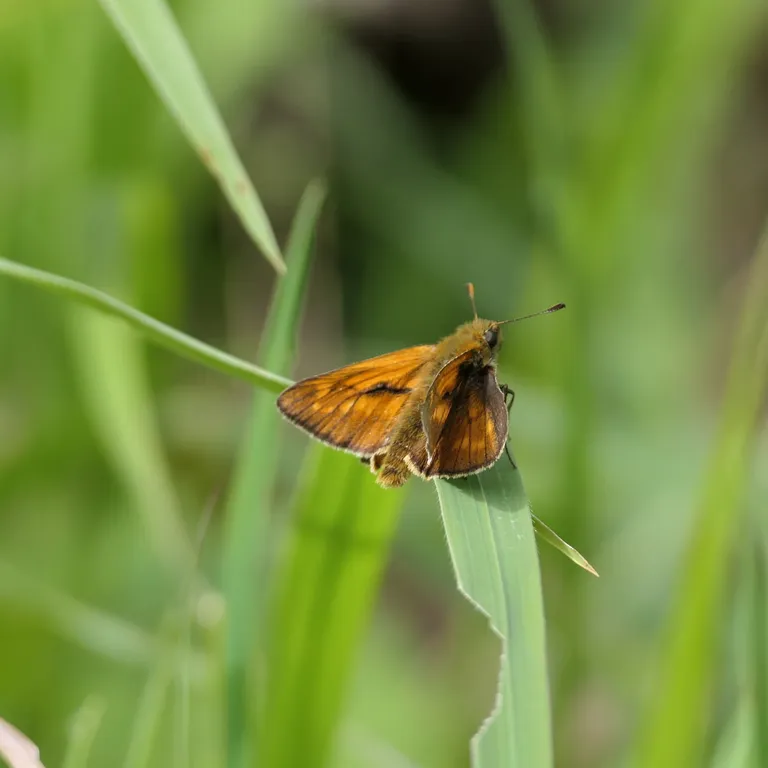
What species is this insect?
Ochlodes sylvanus (also Ochlodes venata)
